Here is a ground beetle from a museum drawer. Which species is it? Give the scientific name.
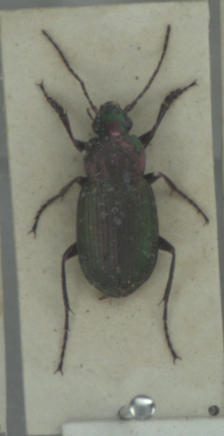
Chlaenius nigricornis
